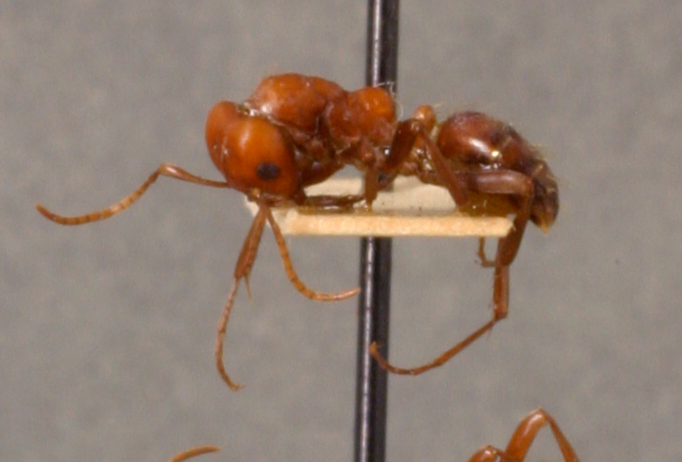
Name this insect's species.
Polyergus rufescens
